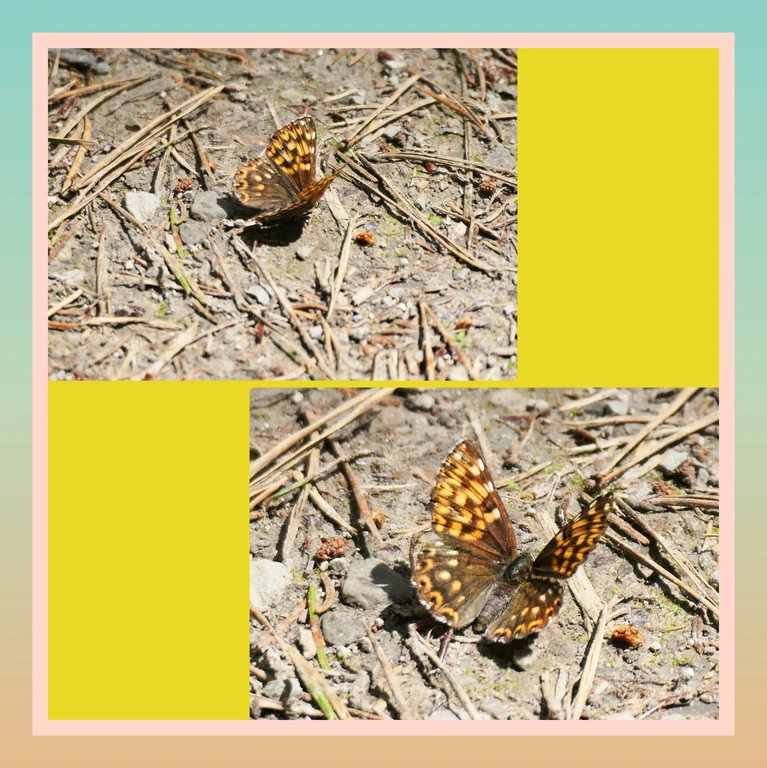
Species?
Hamearis lucina
